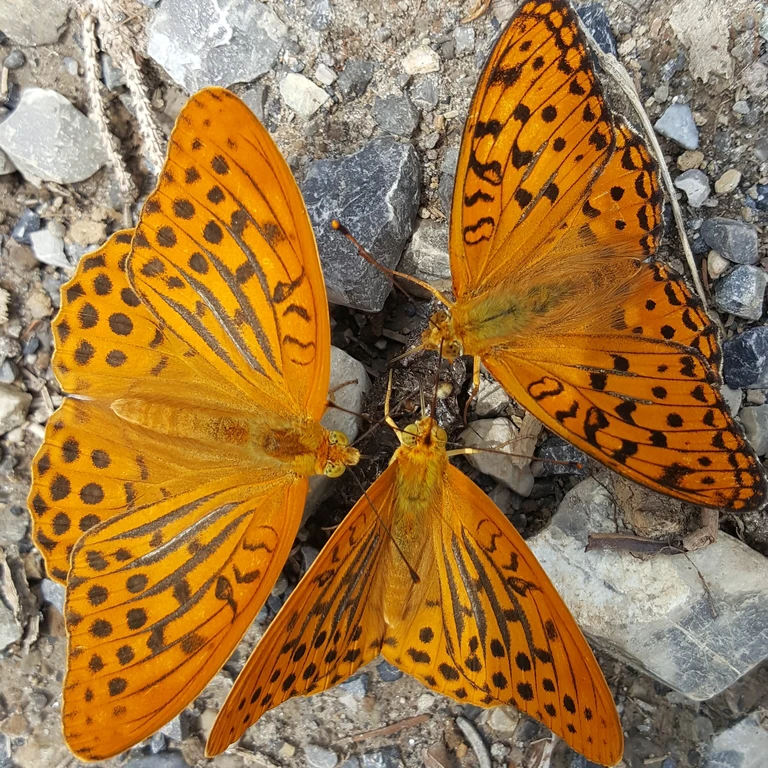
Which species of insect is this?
Argynnis paphia
